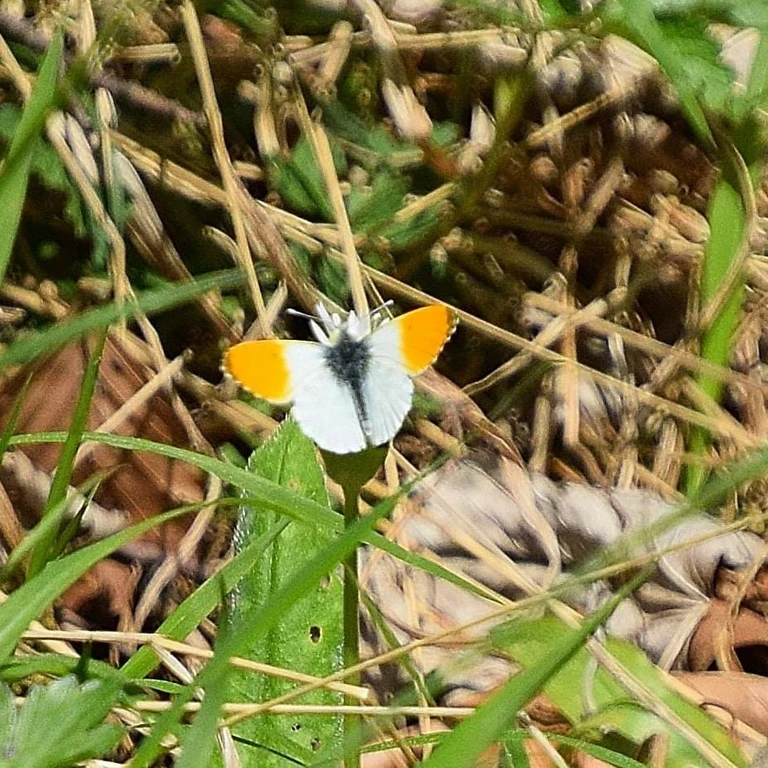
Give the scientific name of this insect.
Anthocharis cardamines
